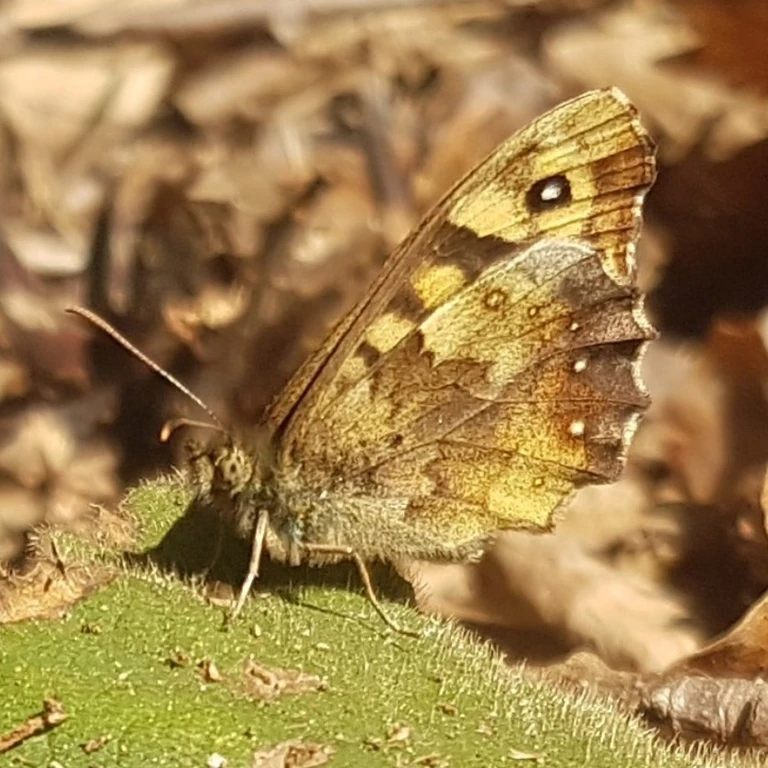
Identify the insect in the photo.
Pararge aegeria
